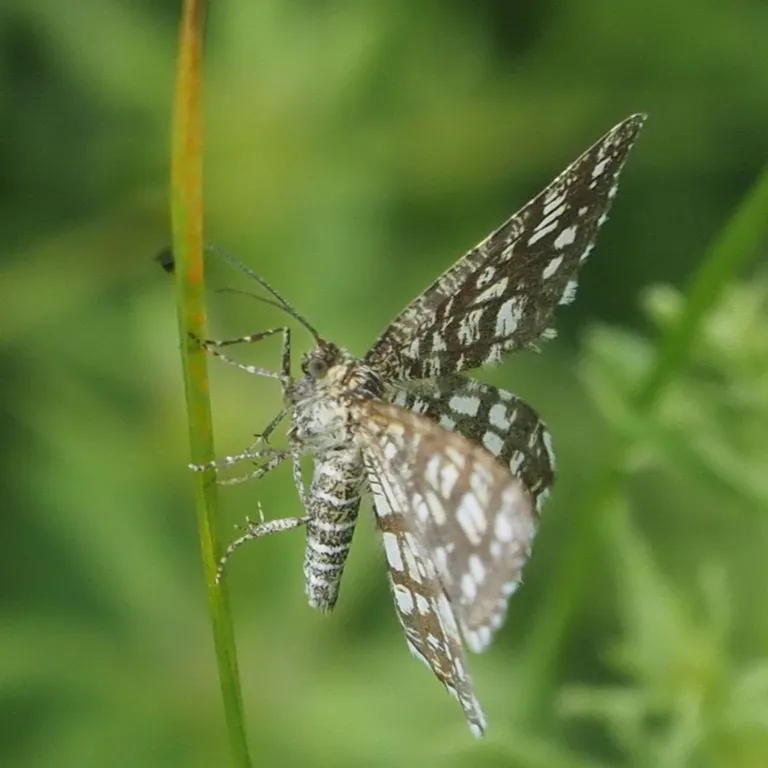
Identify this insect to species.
Chiasmia clathrata
